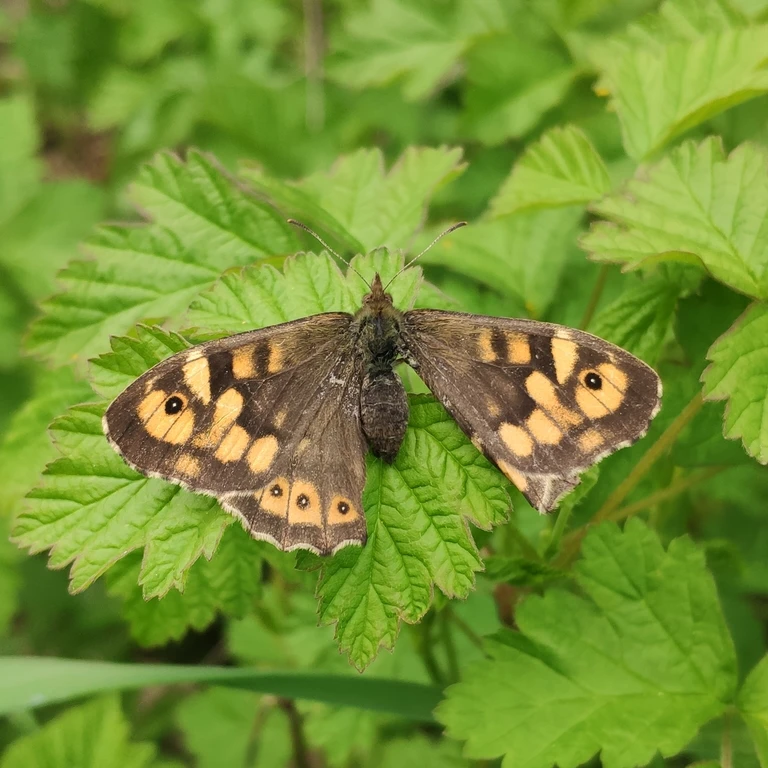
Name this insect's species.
Pararge aegeria
